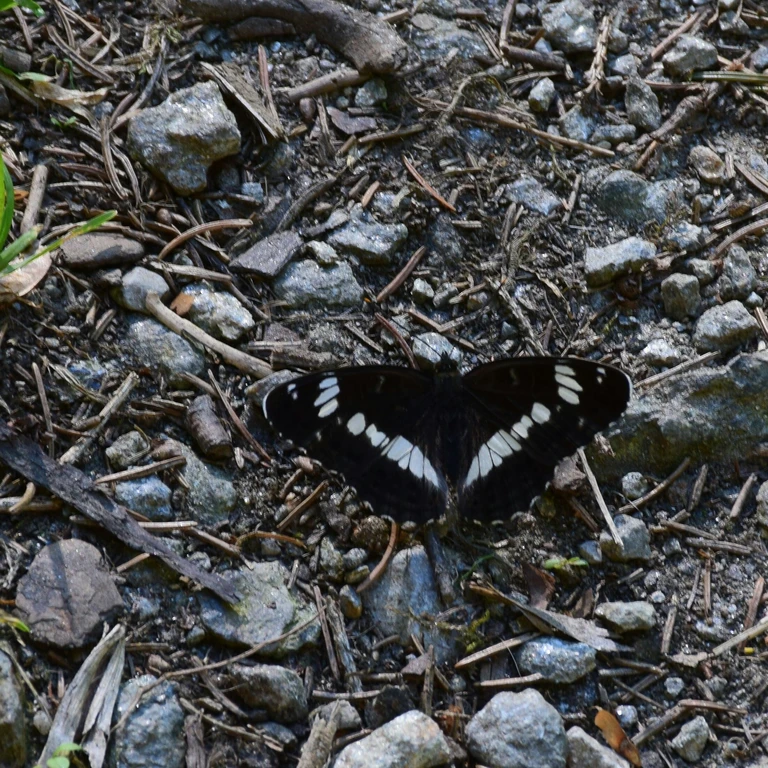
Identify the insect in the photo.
Limenitis camilla (also Ladoga camilla)
